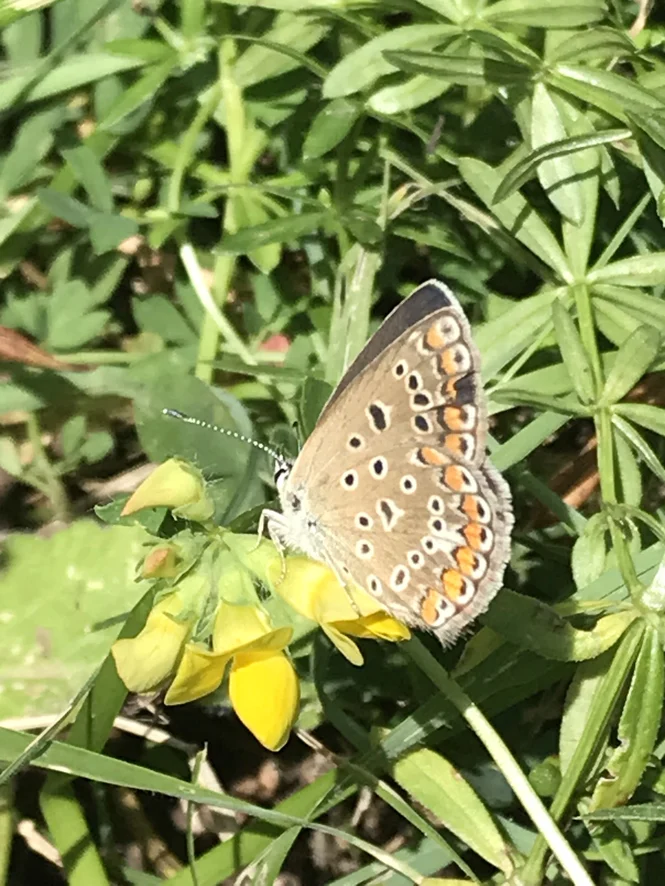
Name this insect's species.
Polyommatus icarus
